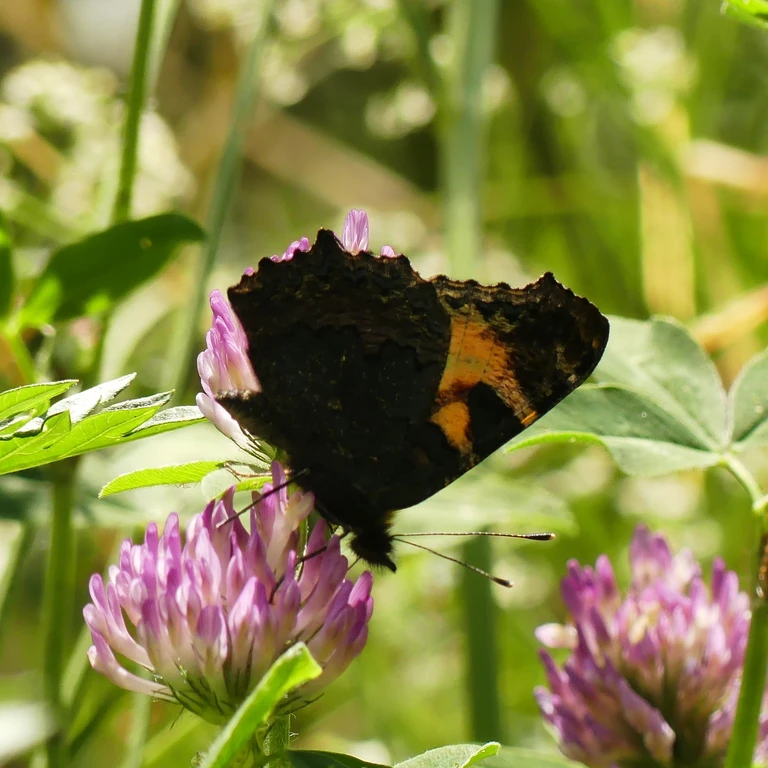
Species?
Aglais urticae
